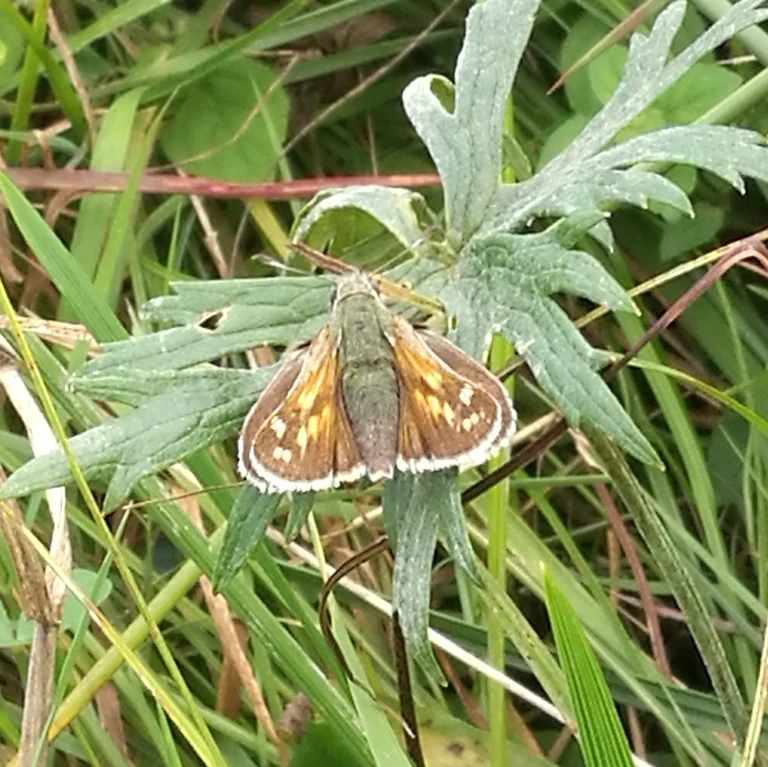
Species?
Hesperia comma
